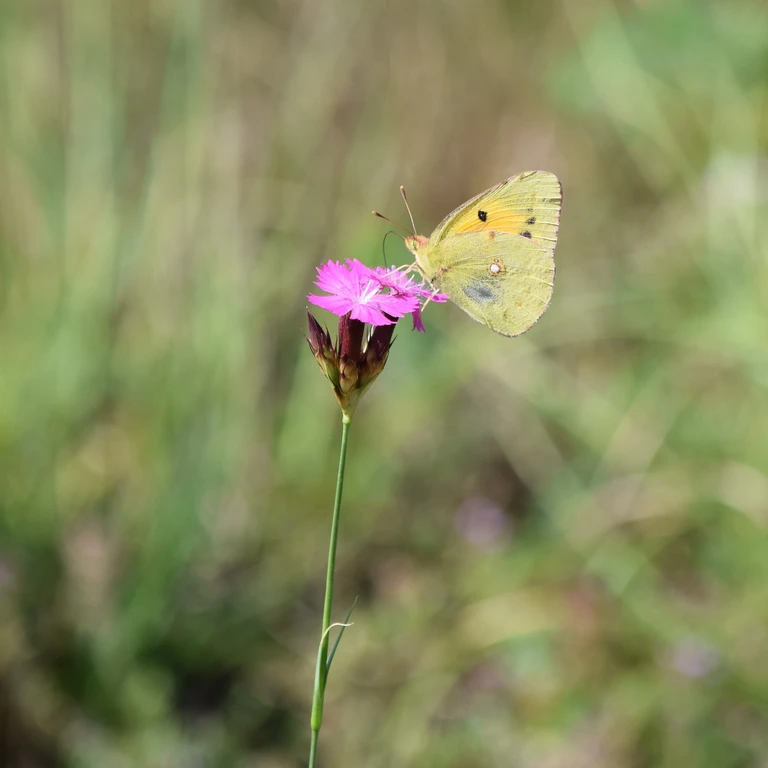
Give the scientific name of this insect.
Colias croceus
